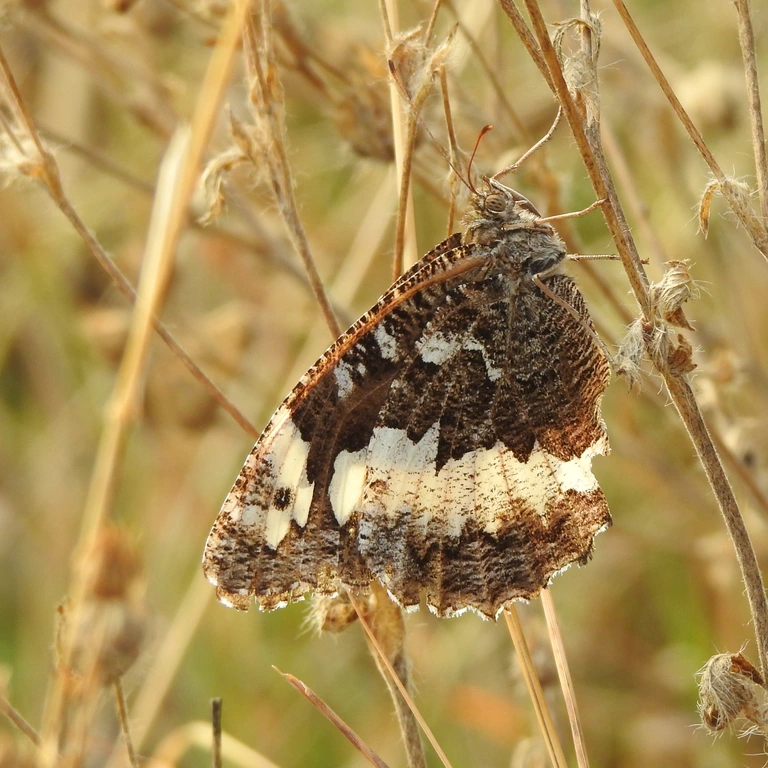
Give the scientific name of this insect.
Brintesia circe
